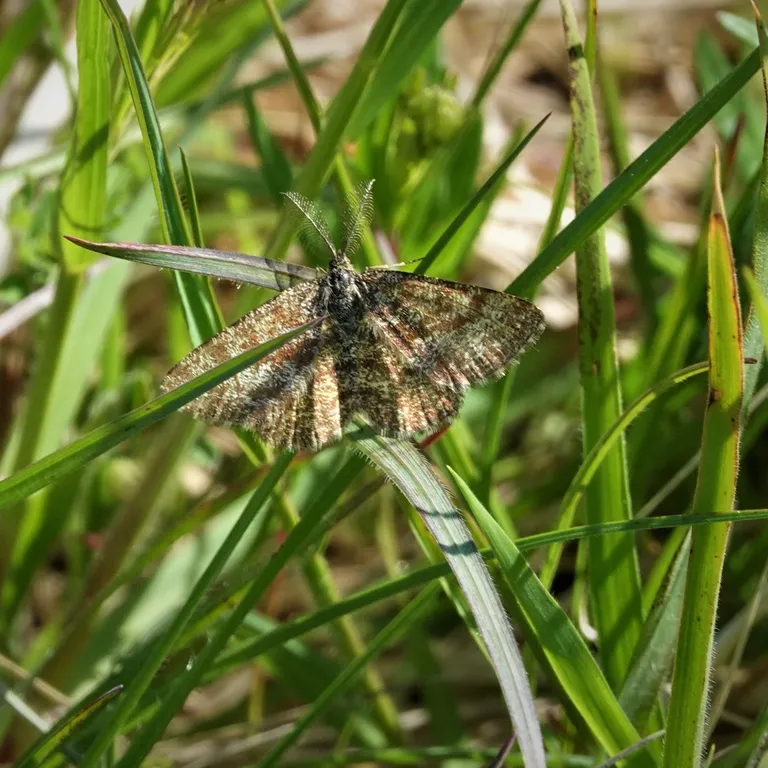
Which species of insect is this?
Ematurga atomaria
